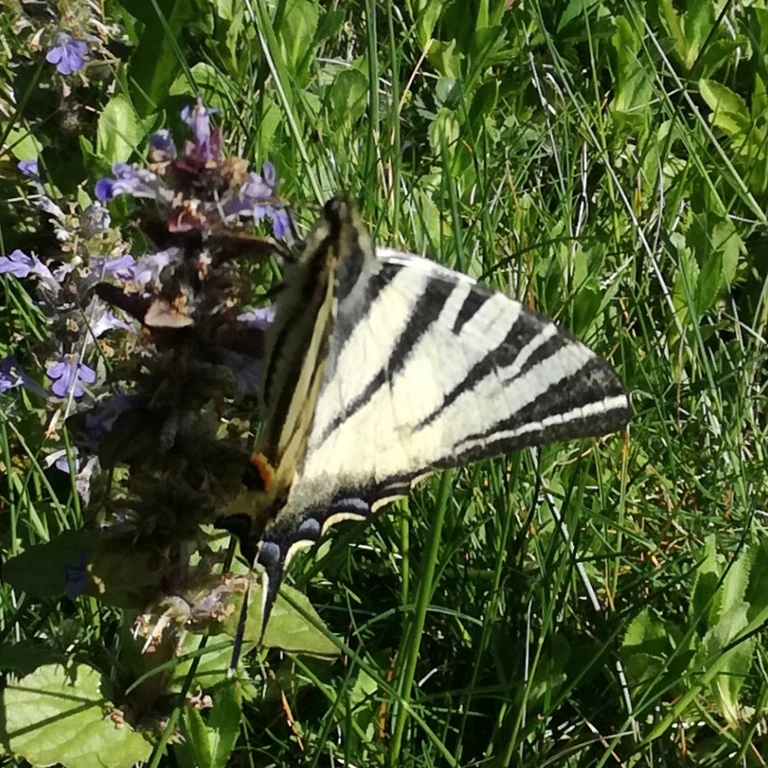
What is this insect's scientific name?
Iphiclides podalirius
